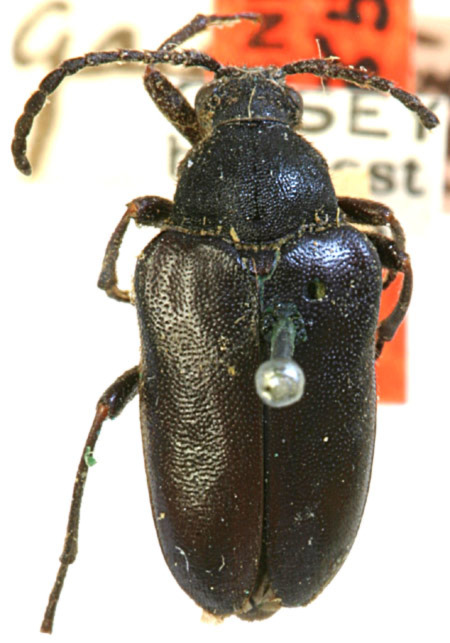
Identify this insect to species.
Judolia gaurotoides
